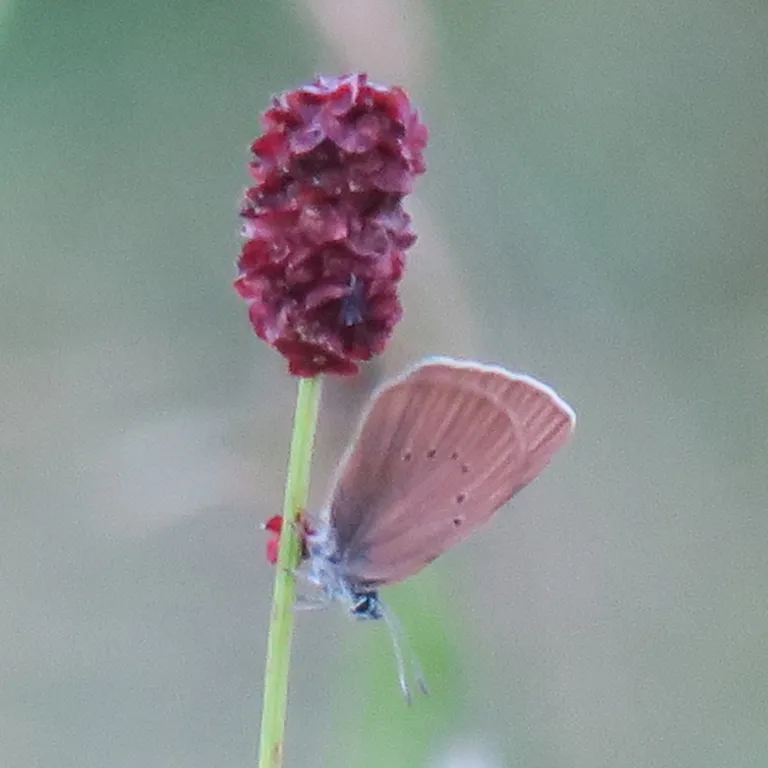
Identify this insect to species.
Phengaris nausithous (also Maculinea nausithous)
